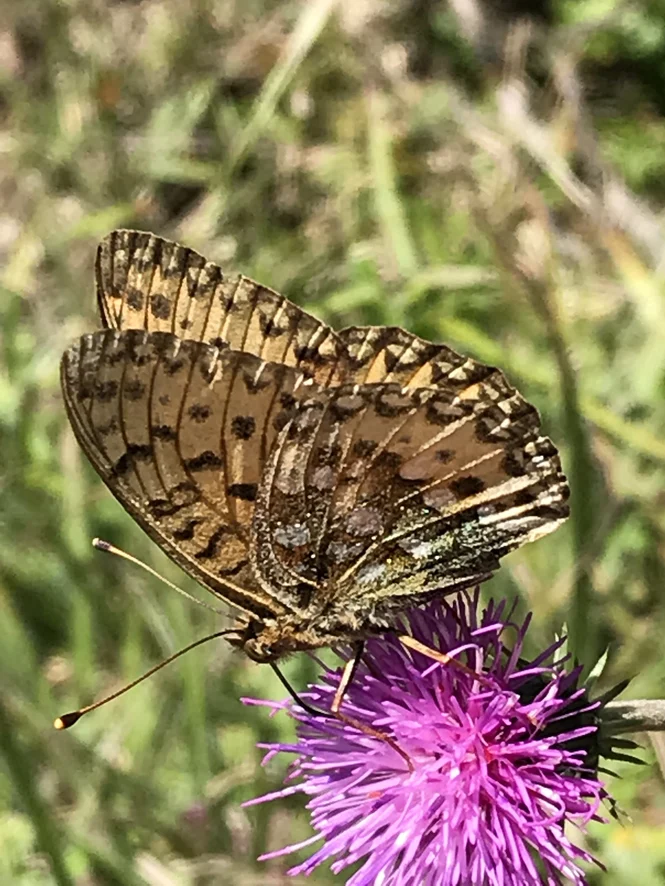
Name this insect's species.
Speyeria aglaja
